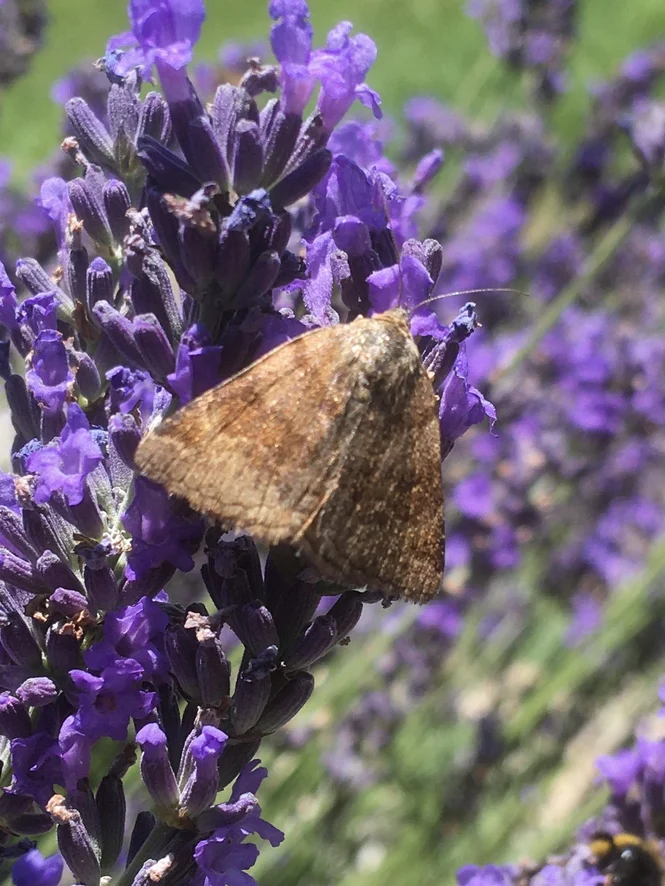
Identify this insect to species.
Euclidia glyphica
